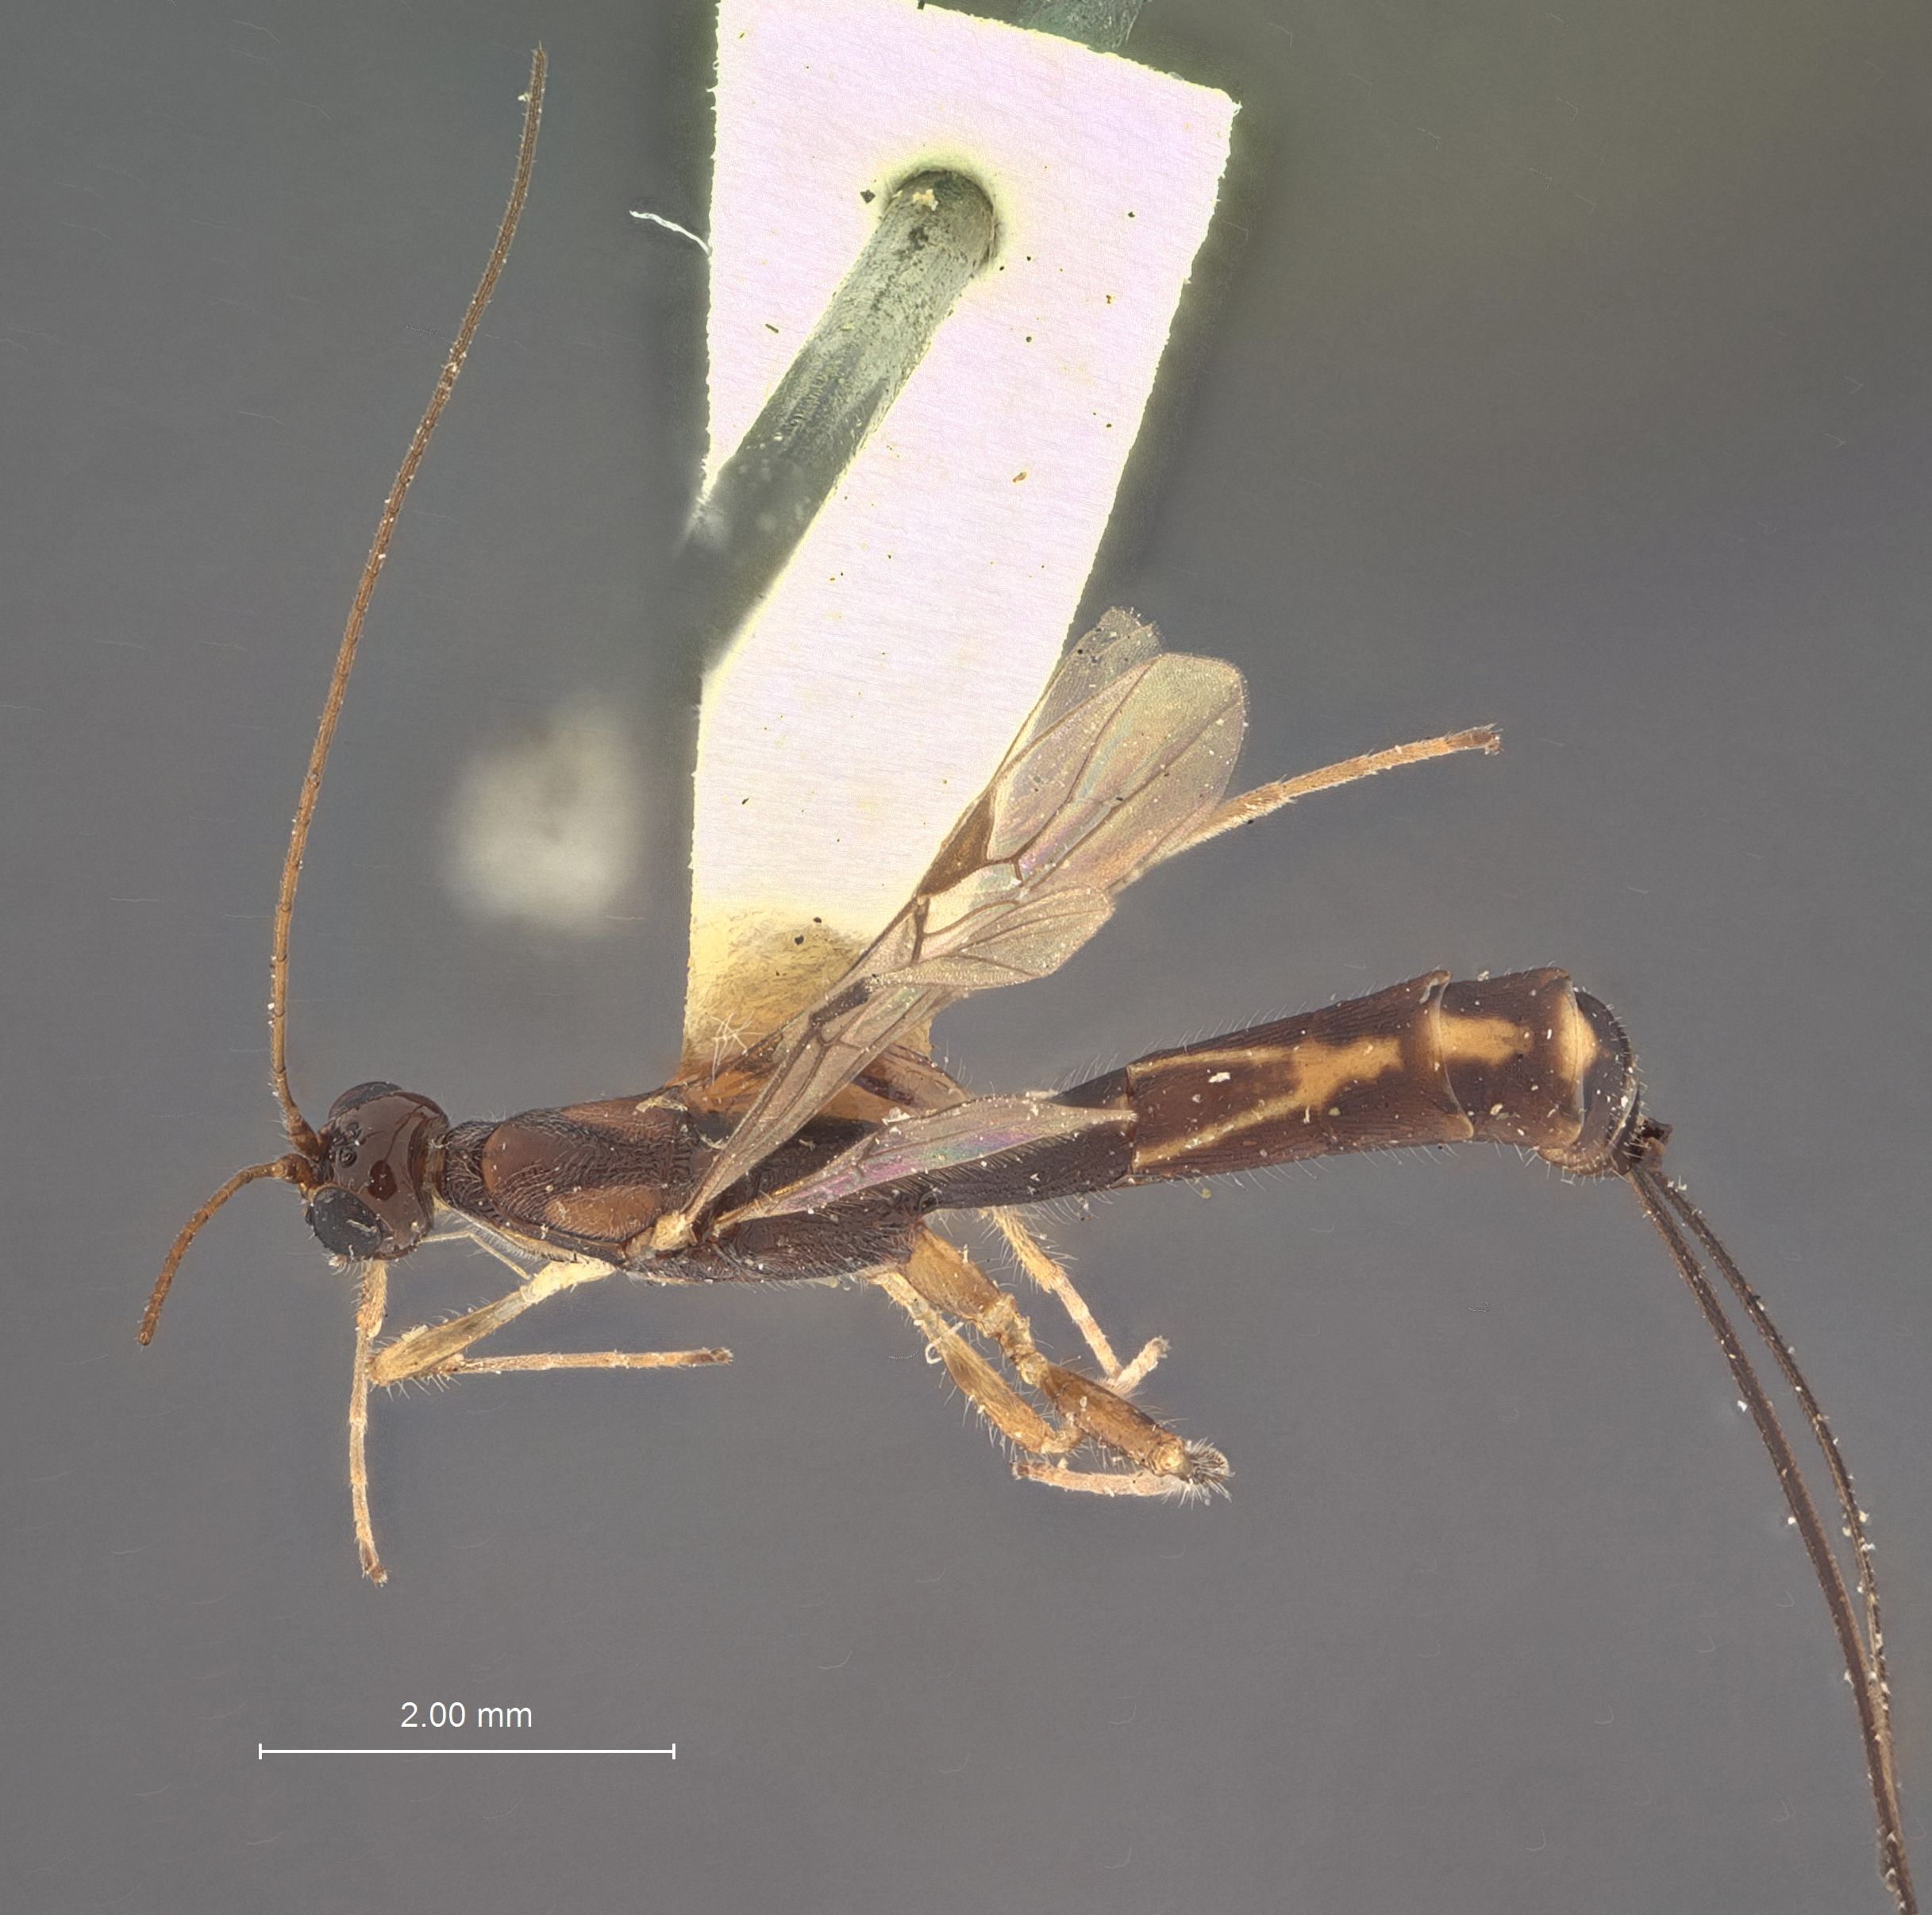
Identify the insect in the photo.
Polystenidea lignicola
